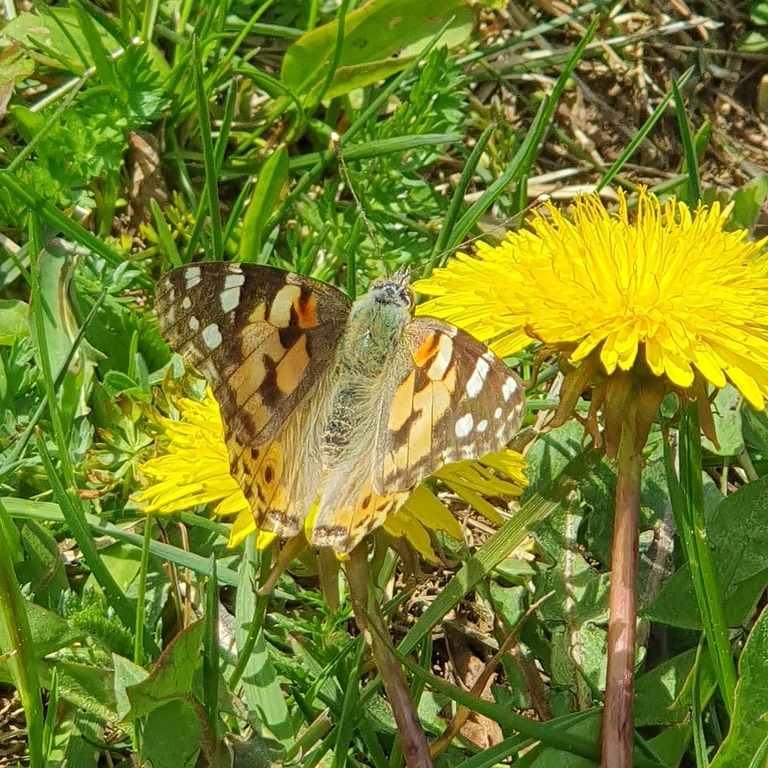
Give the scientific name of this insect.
Vanessa cardui
